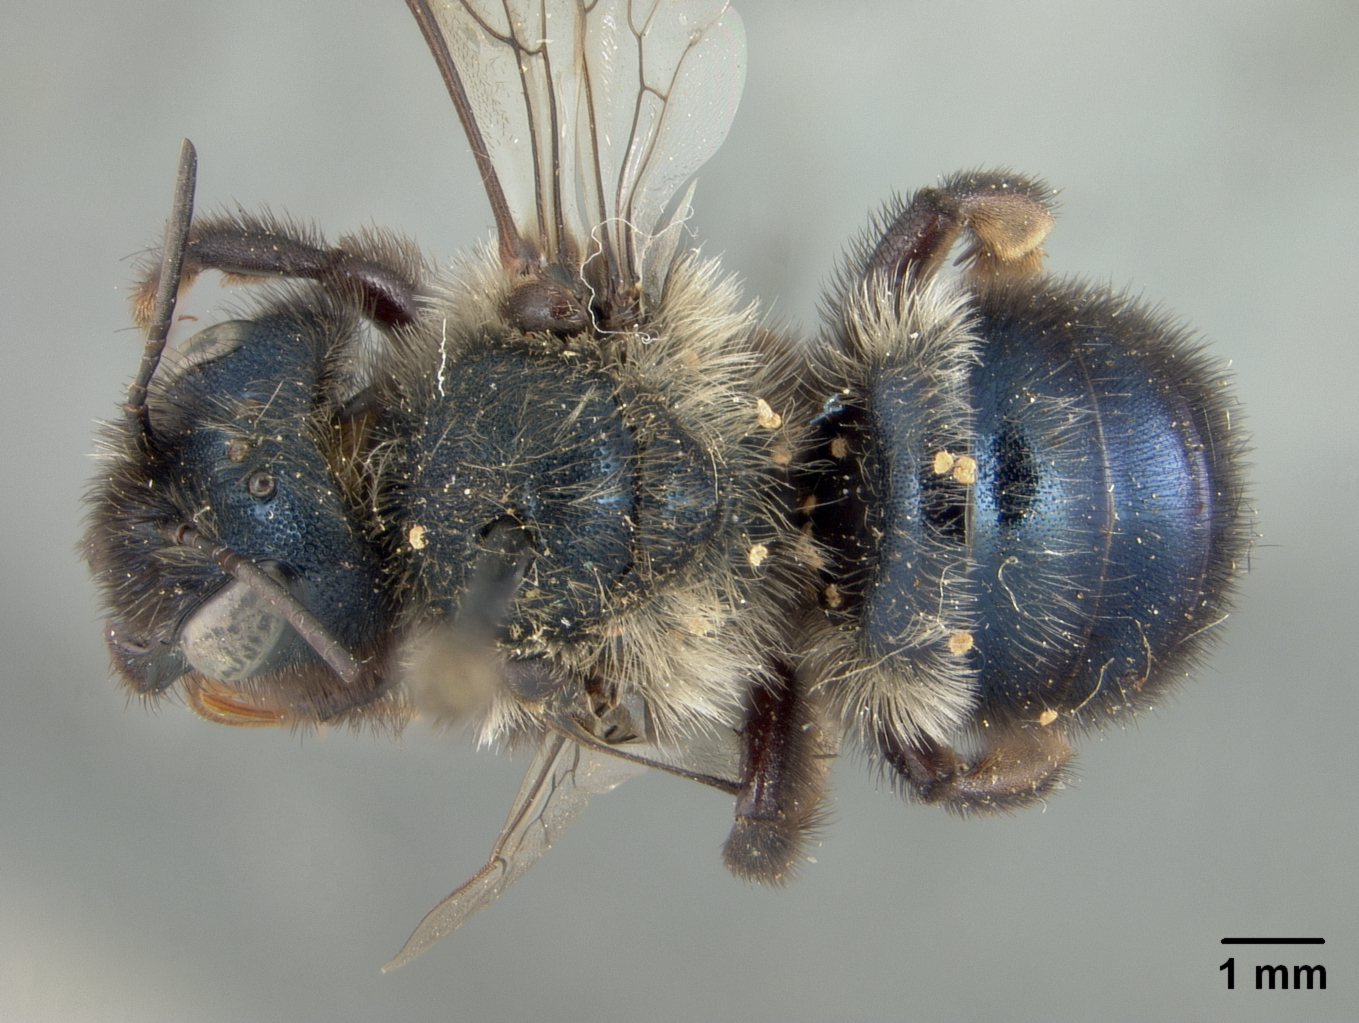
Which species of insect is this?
Osmia leonis
